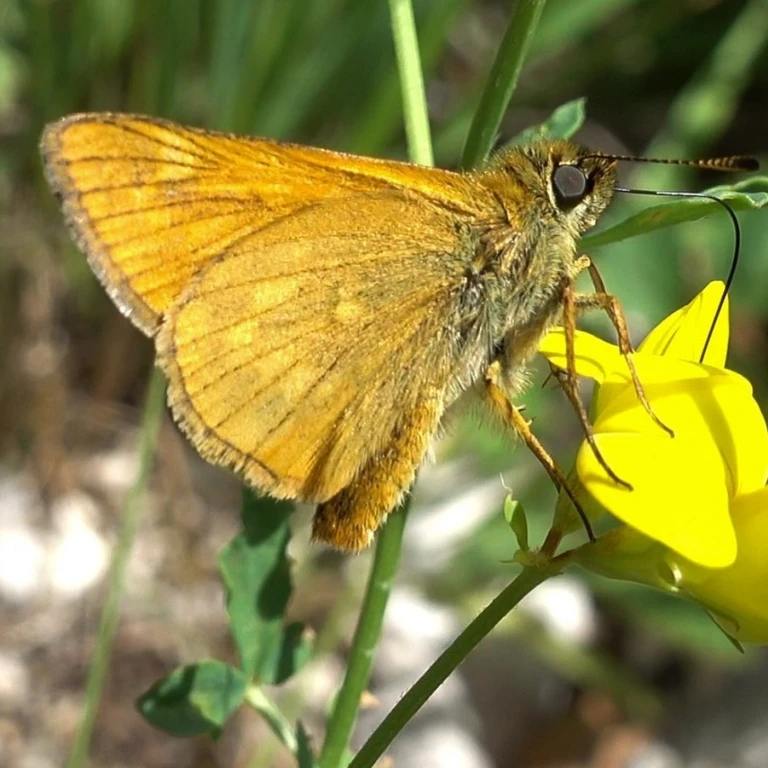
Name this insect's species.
Ochlodes sylvanus (also Ochlodes venata)
